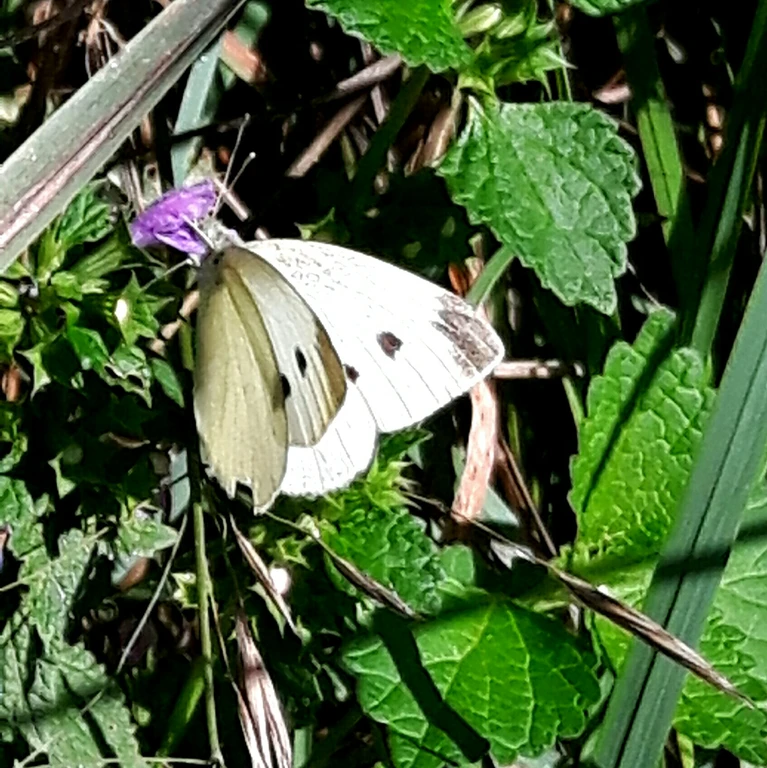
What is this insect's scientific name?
Pieris rapae
